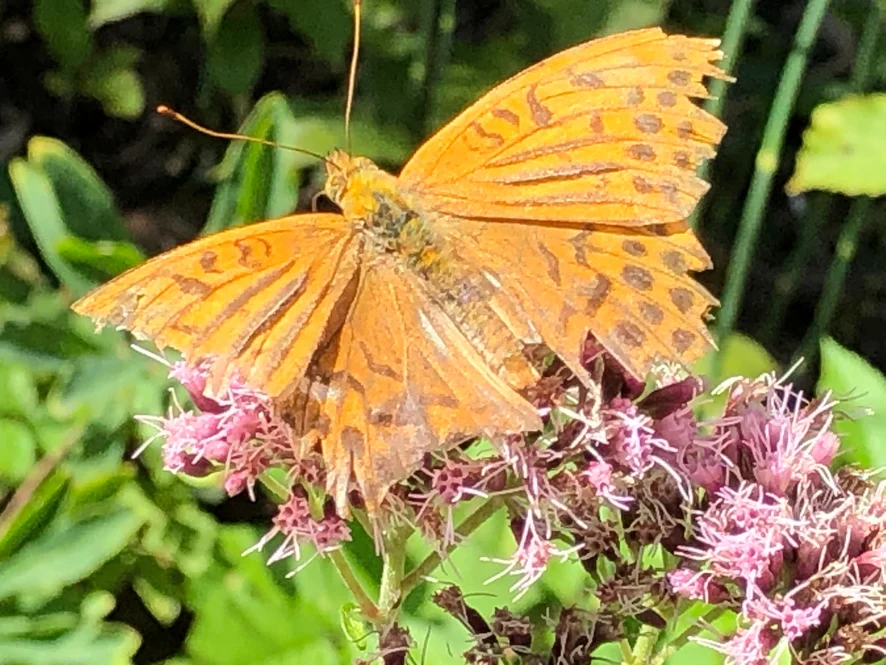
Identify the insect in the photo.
Argynnis paphia
